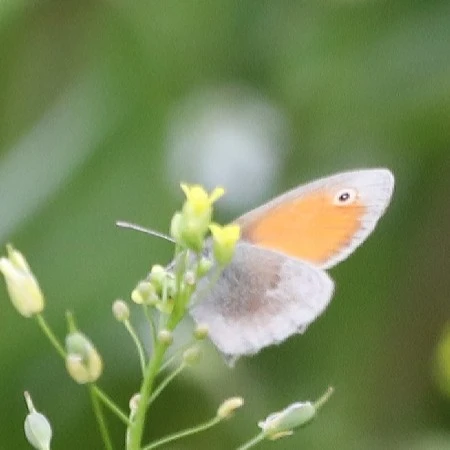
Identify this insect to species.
Coenonympha pamphilus
